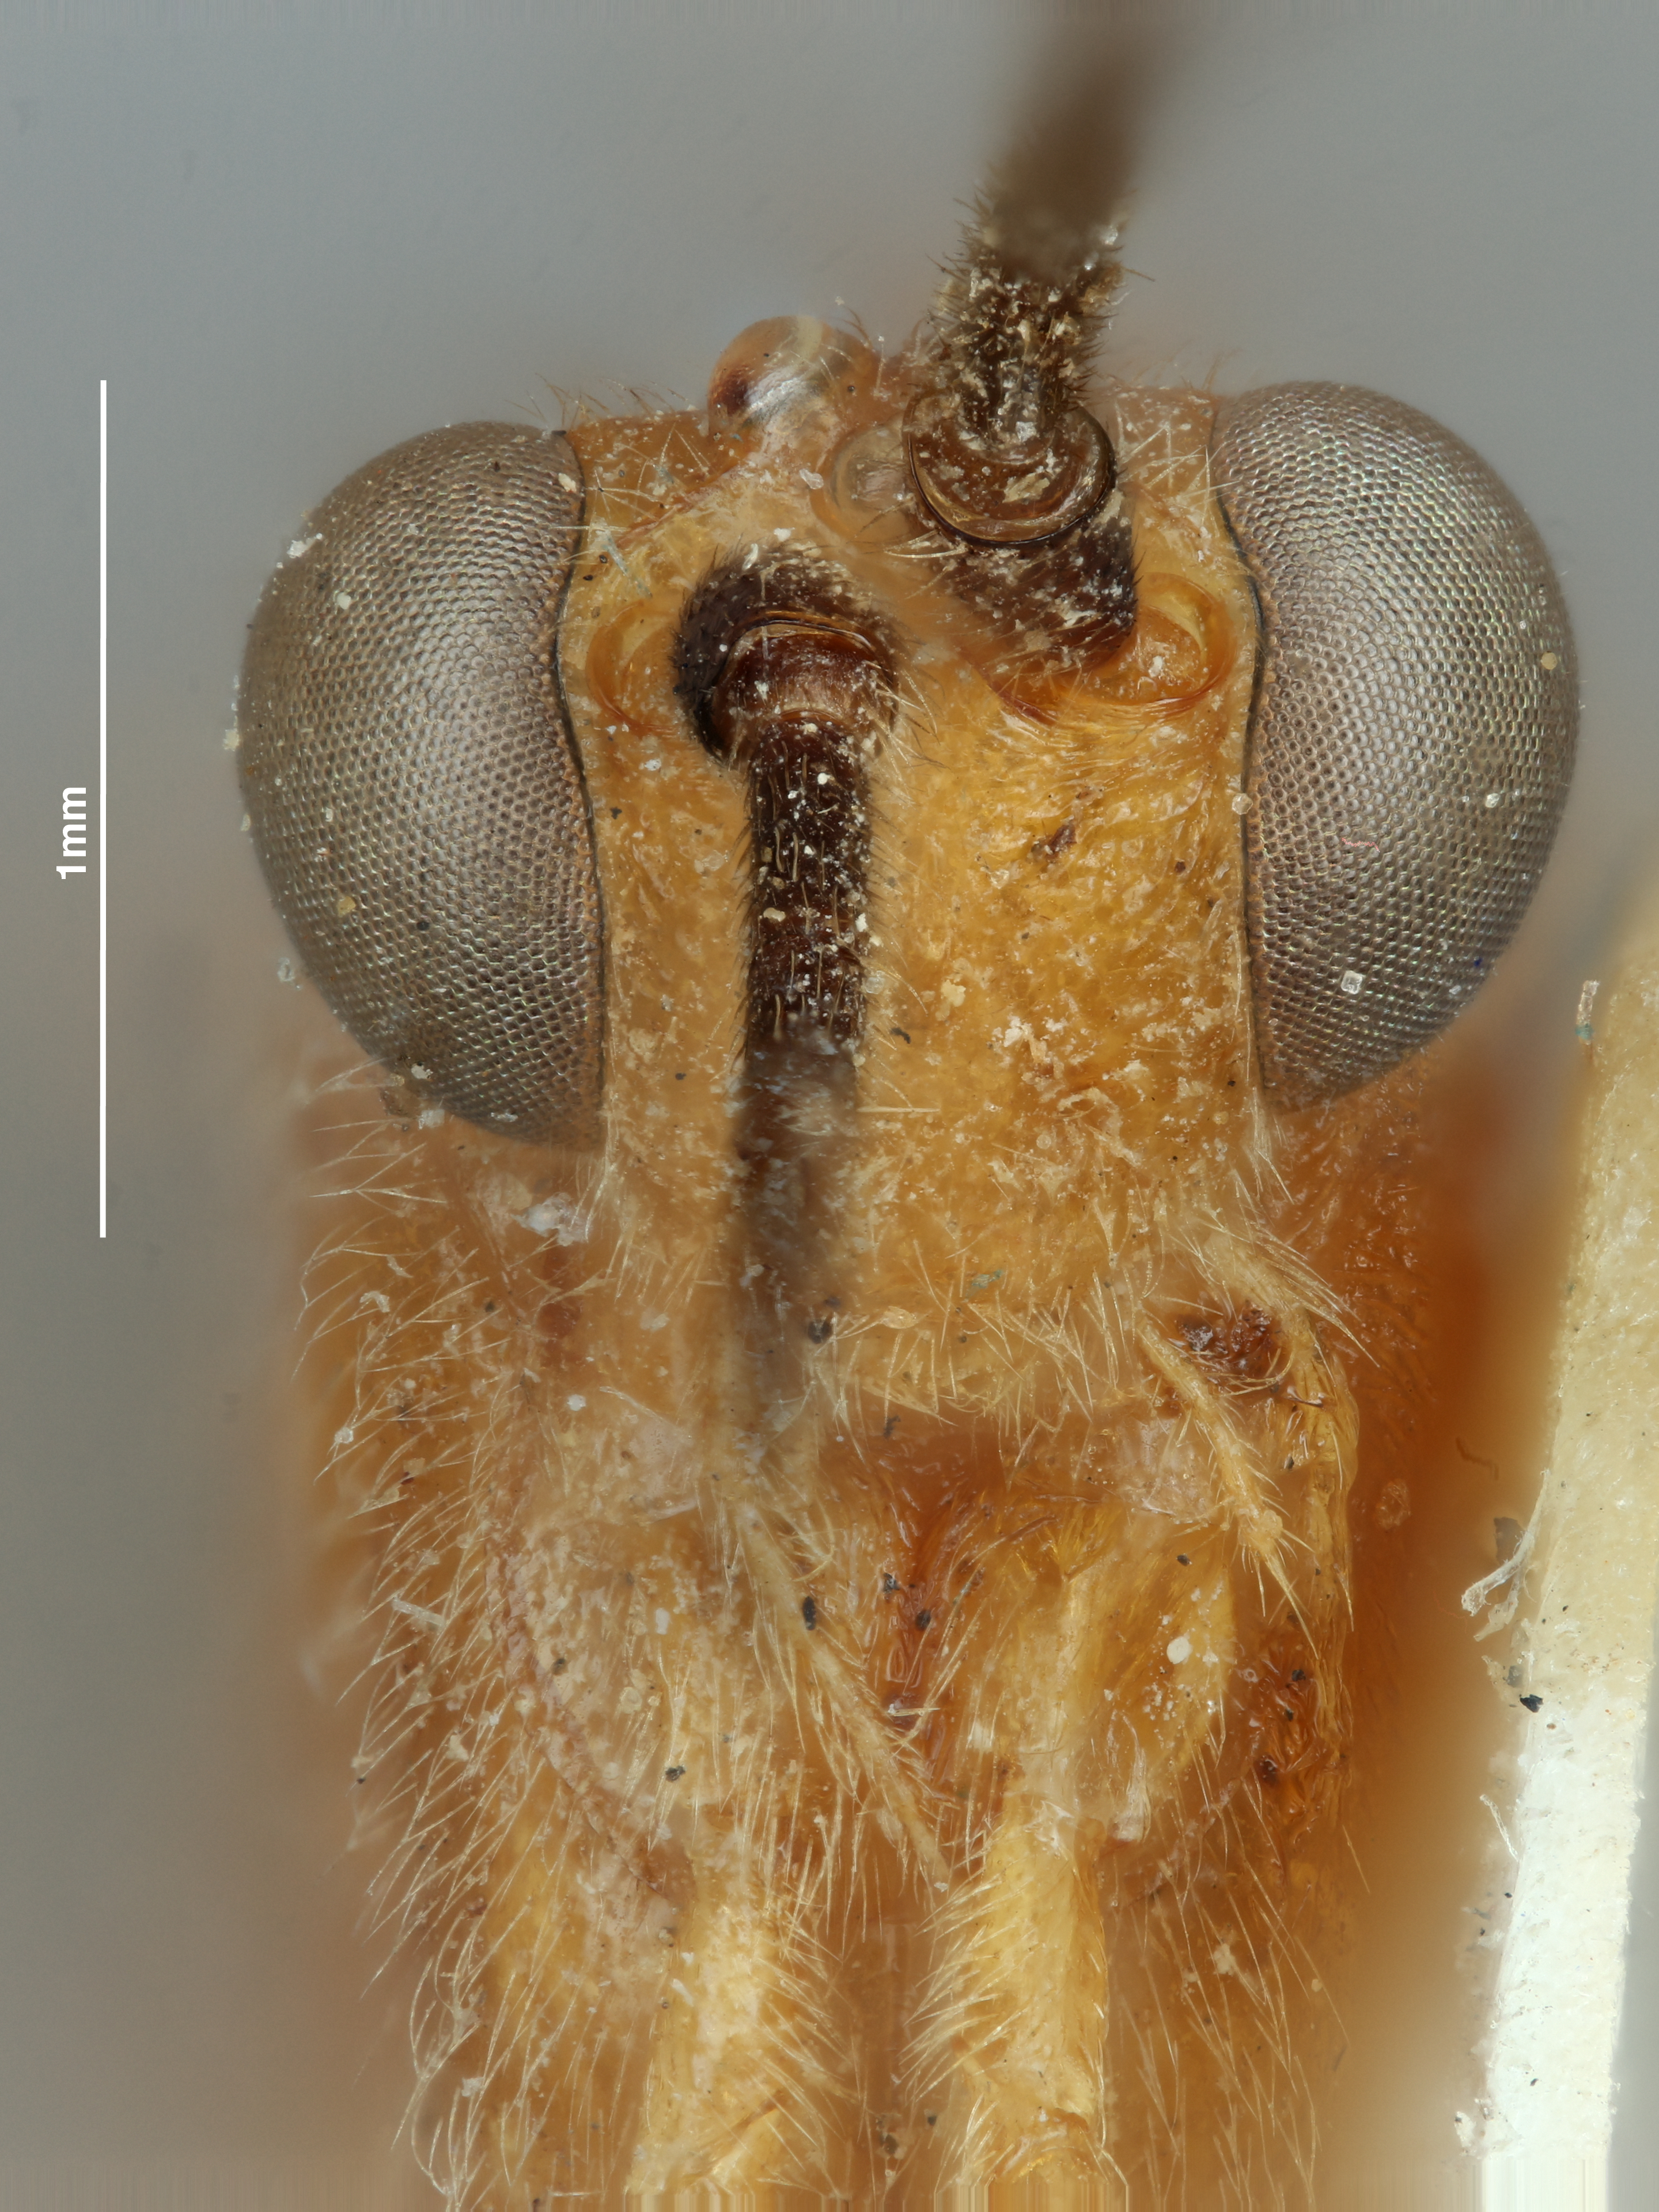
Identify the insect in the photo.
Neophylax snyderi
